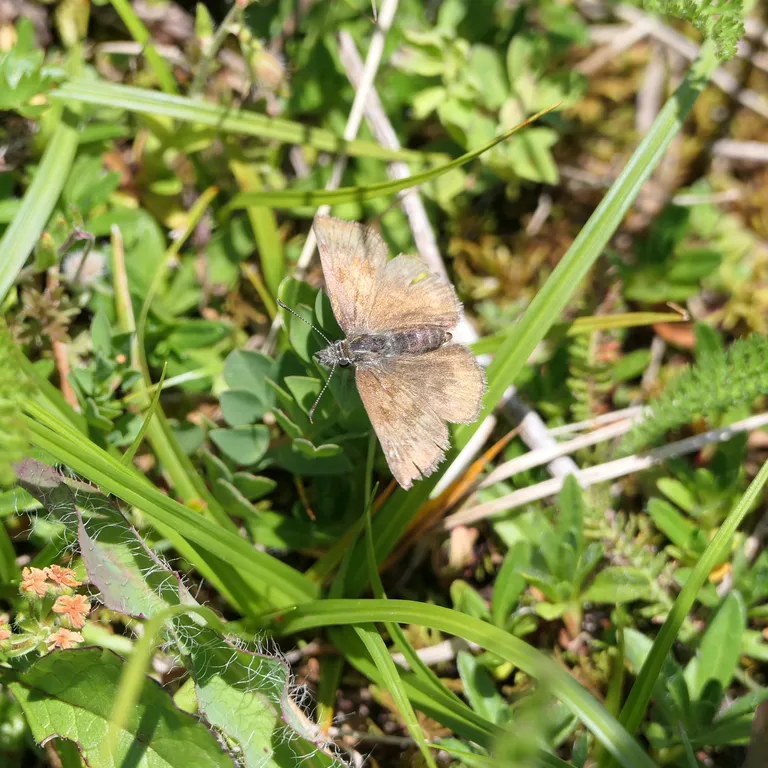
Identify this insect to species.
Erynnis tages
